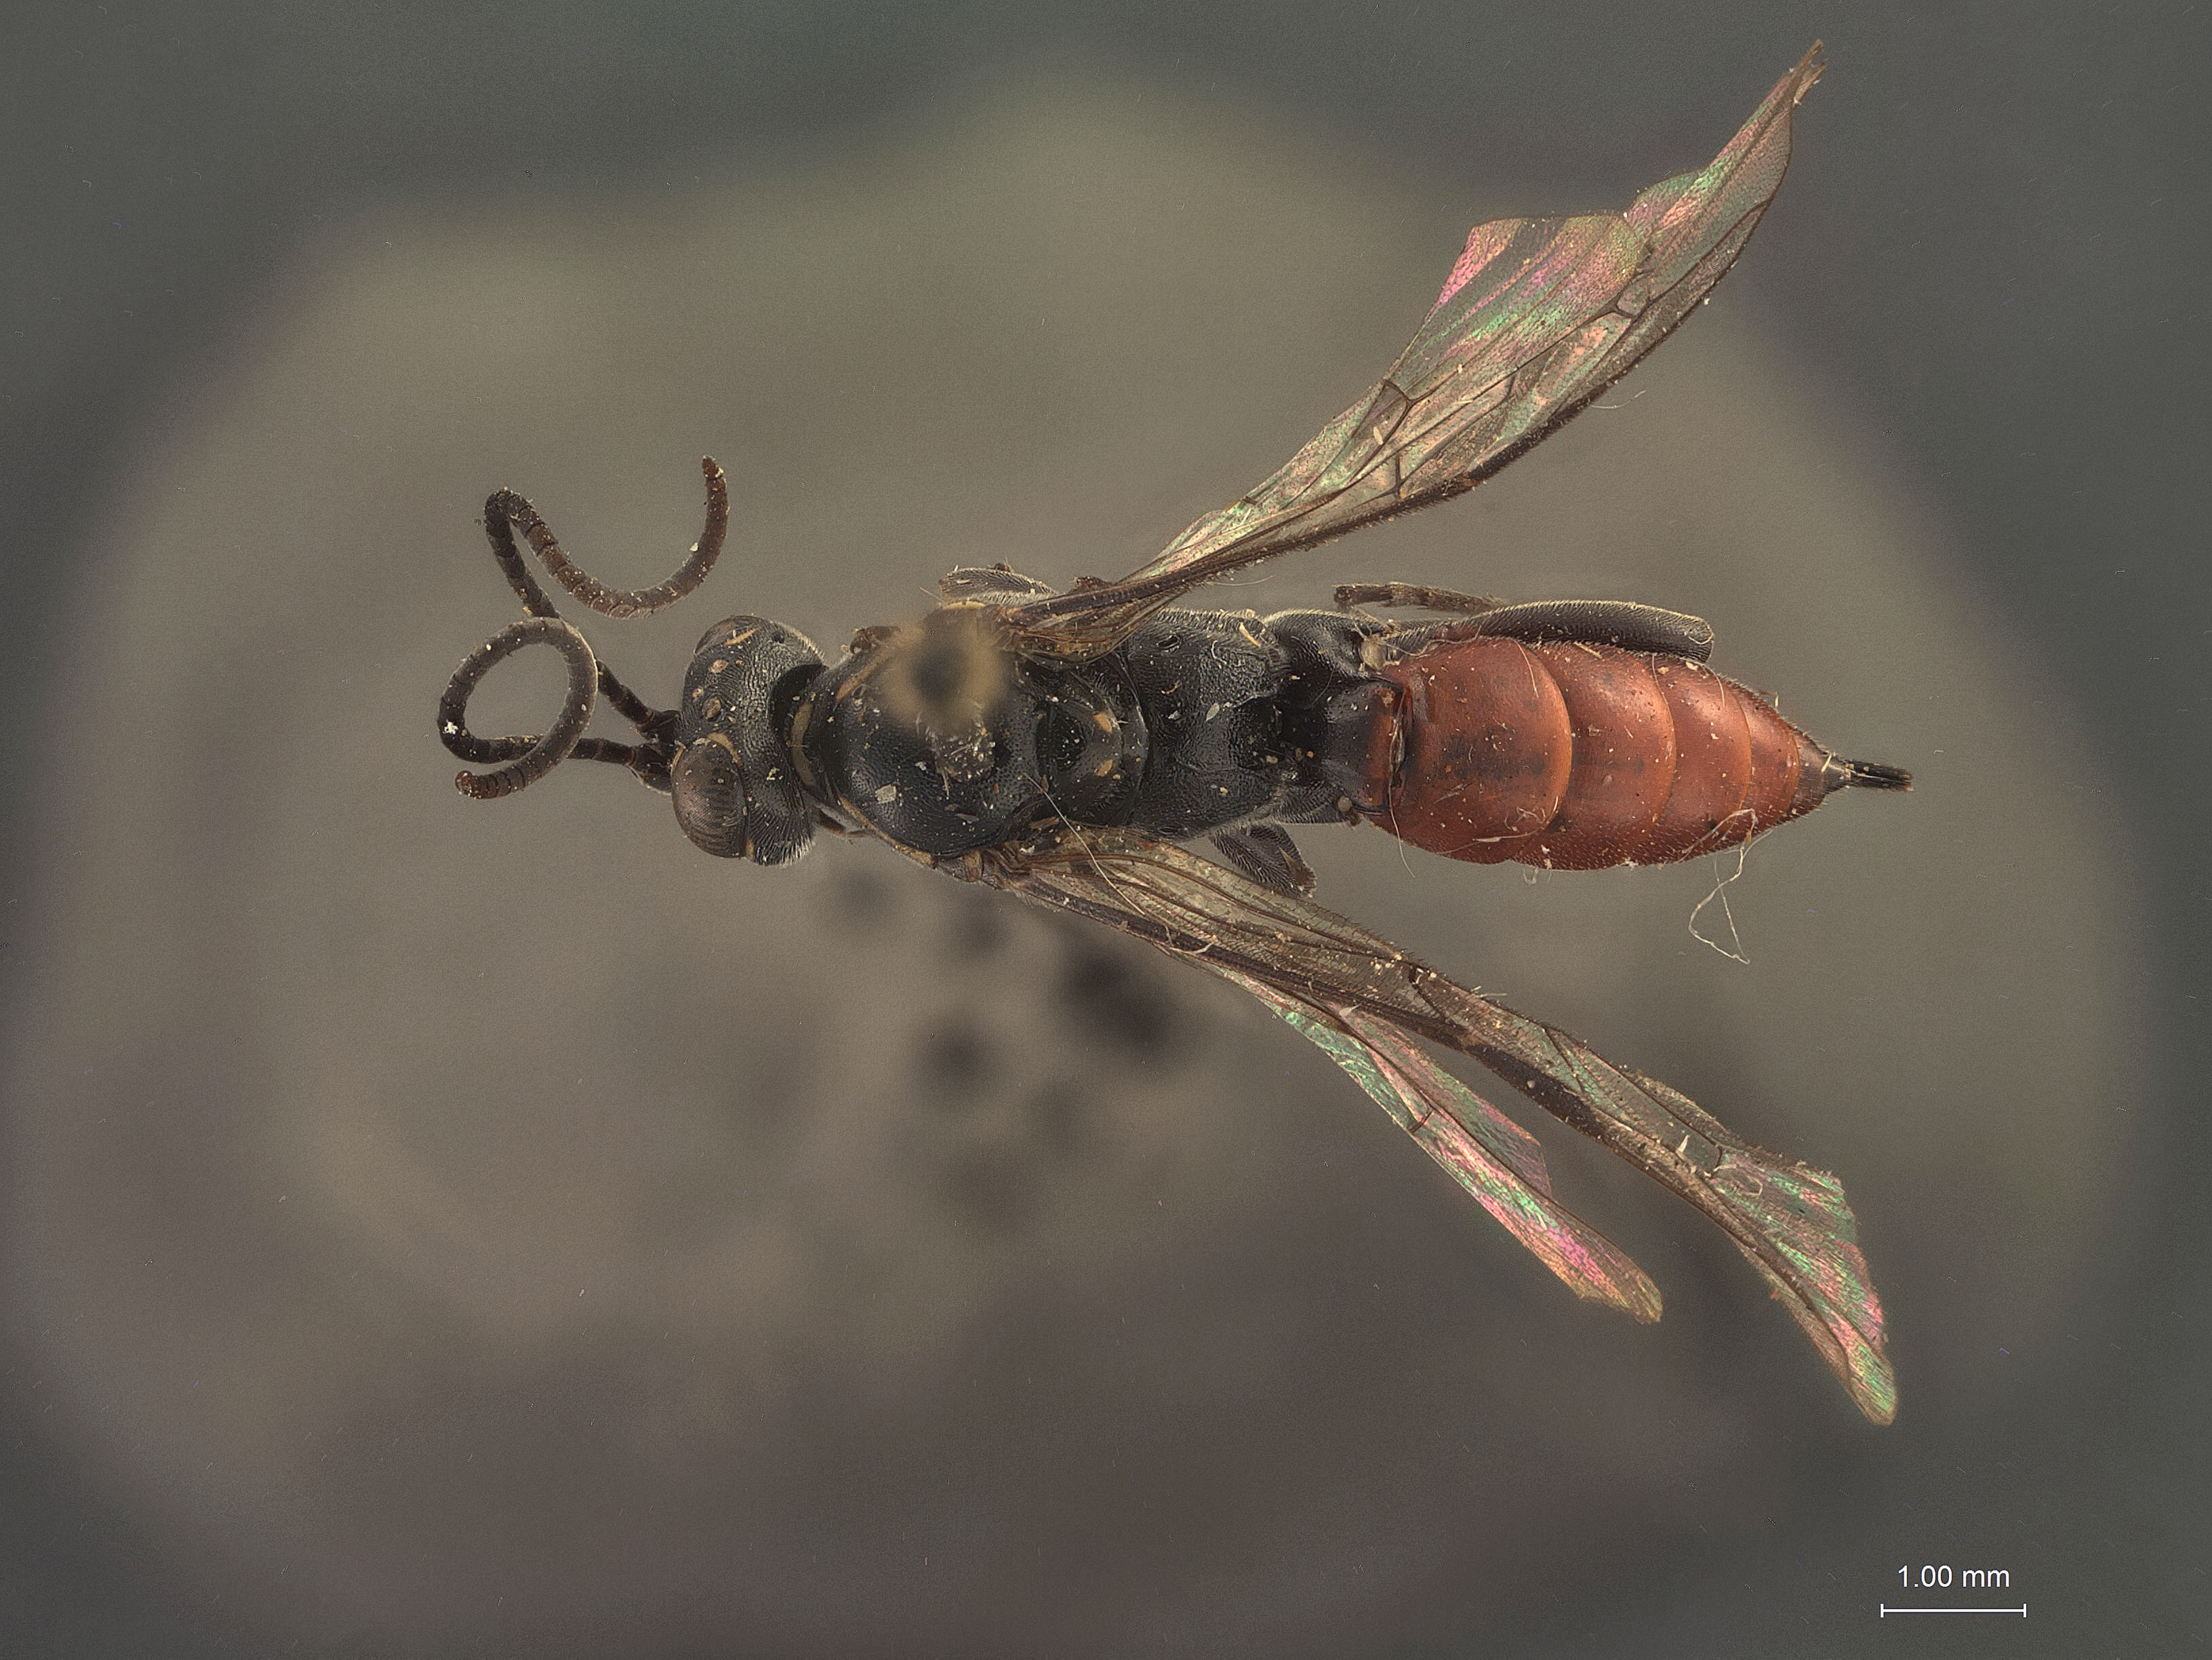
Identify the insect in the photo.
Coelichneumonops walkleyae
